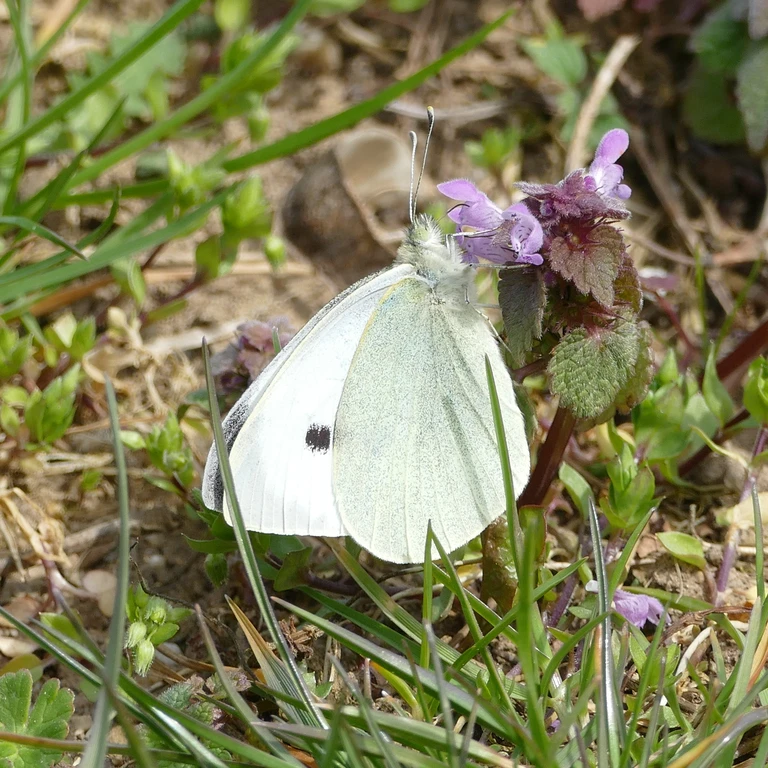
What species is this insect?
Pieris brassicae
